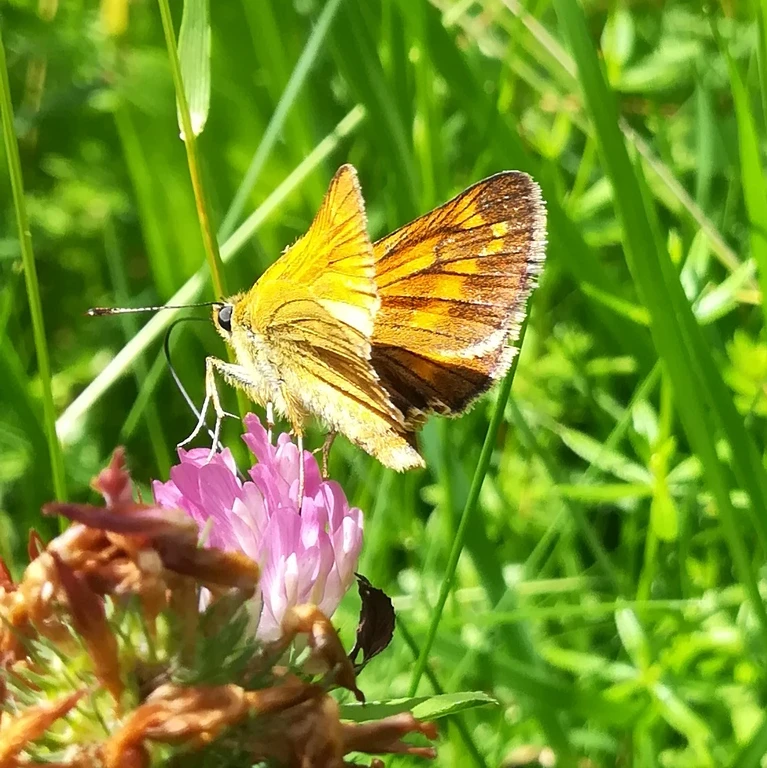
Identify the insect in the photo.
Ochlodes sylvanus (also Ochlodes venata)
